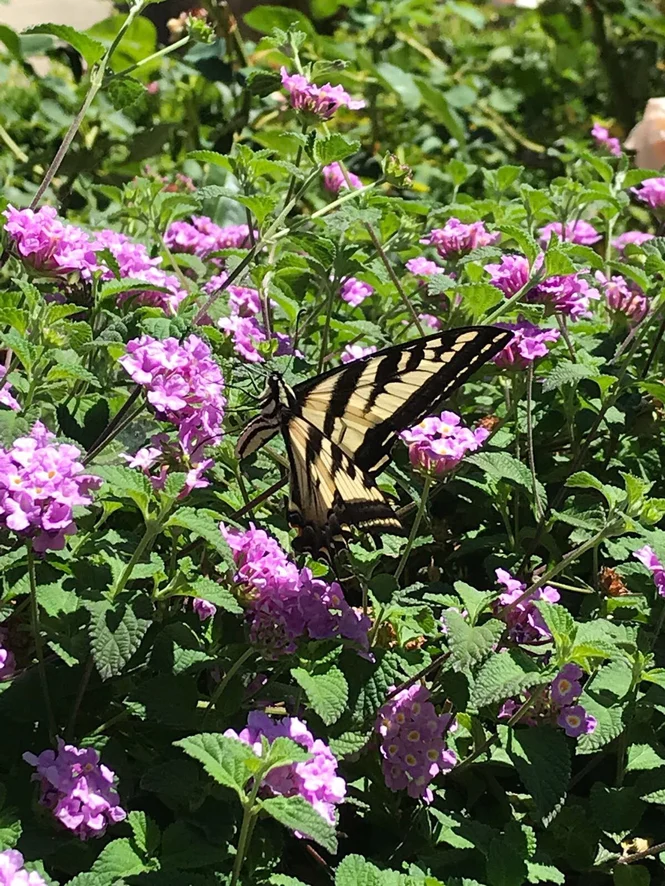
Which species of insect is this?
Iphiclides podalirius
